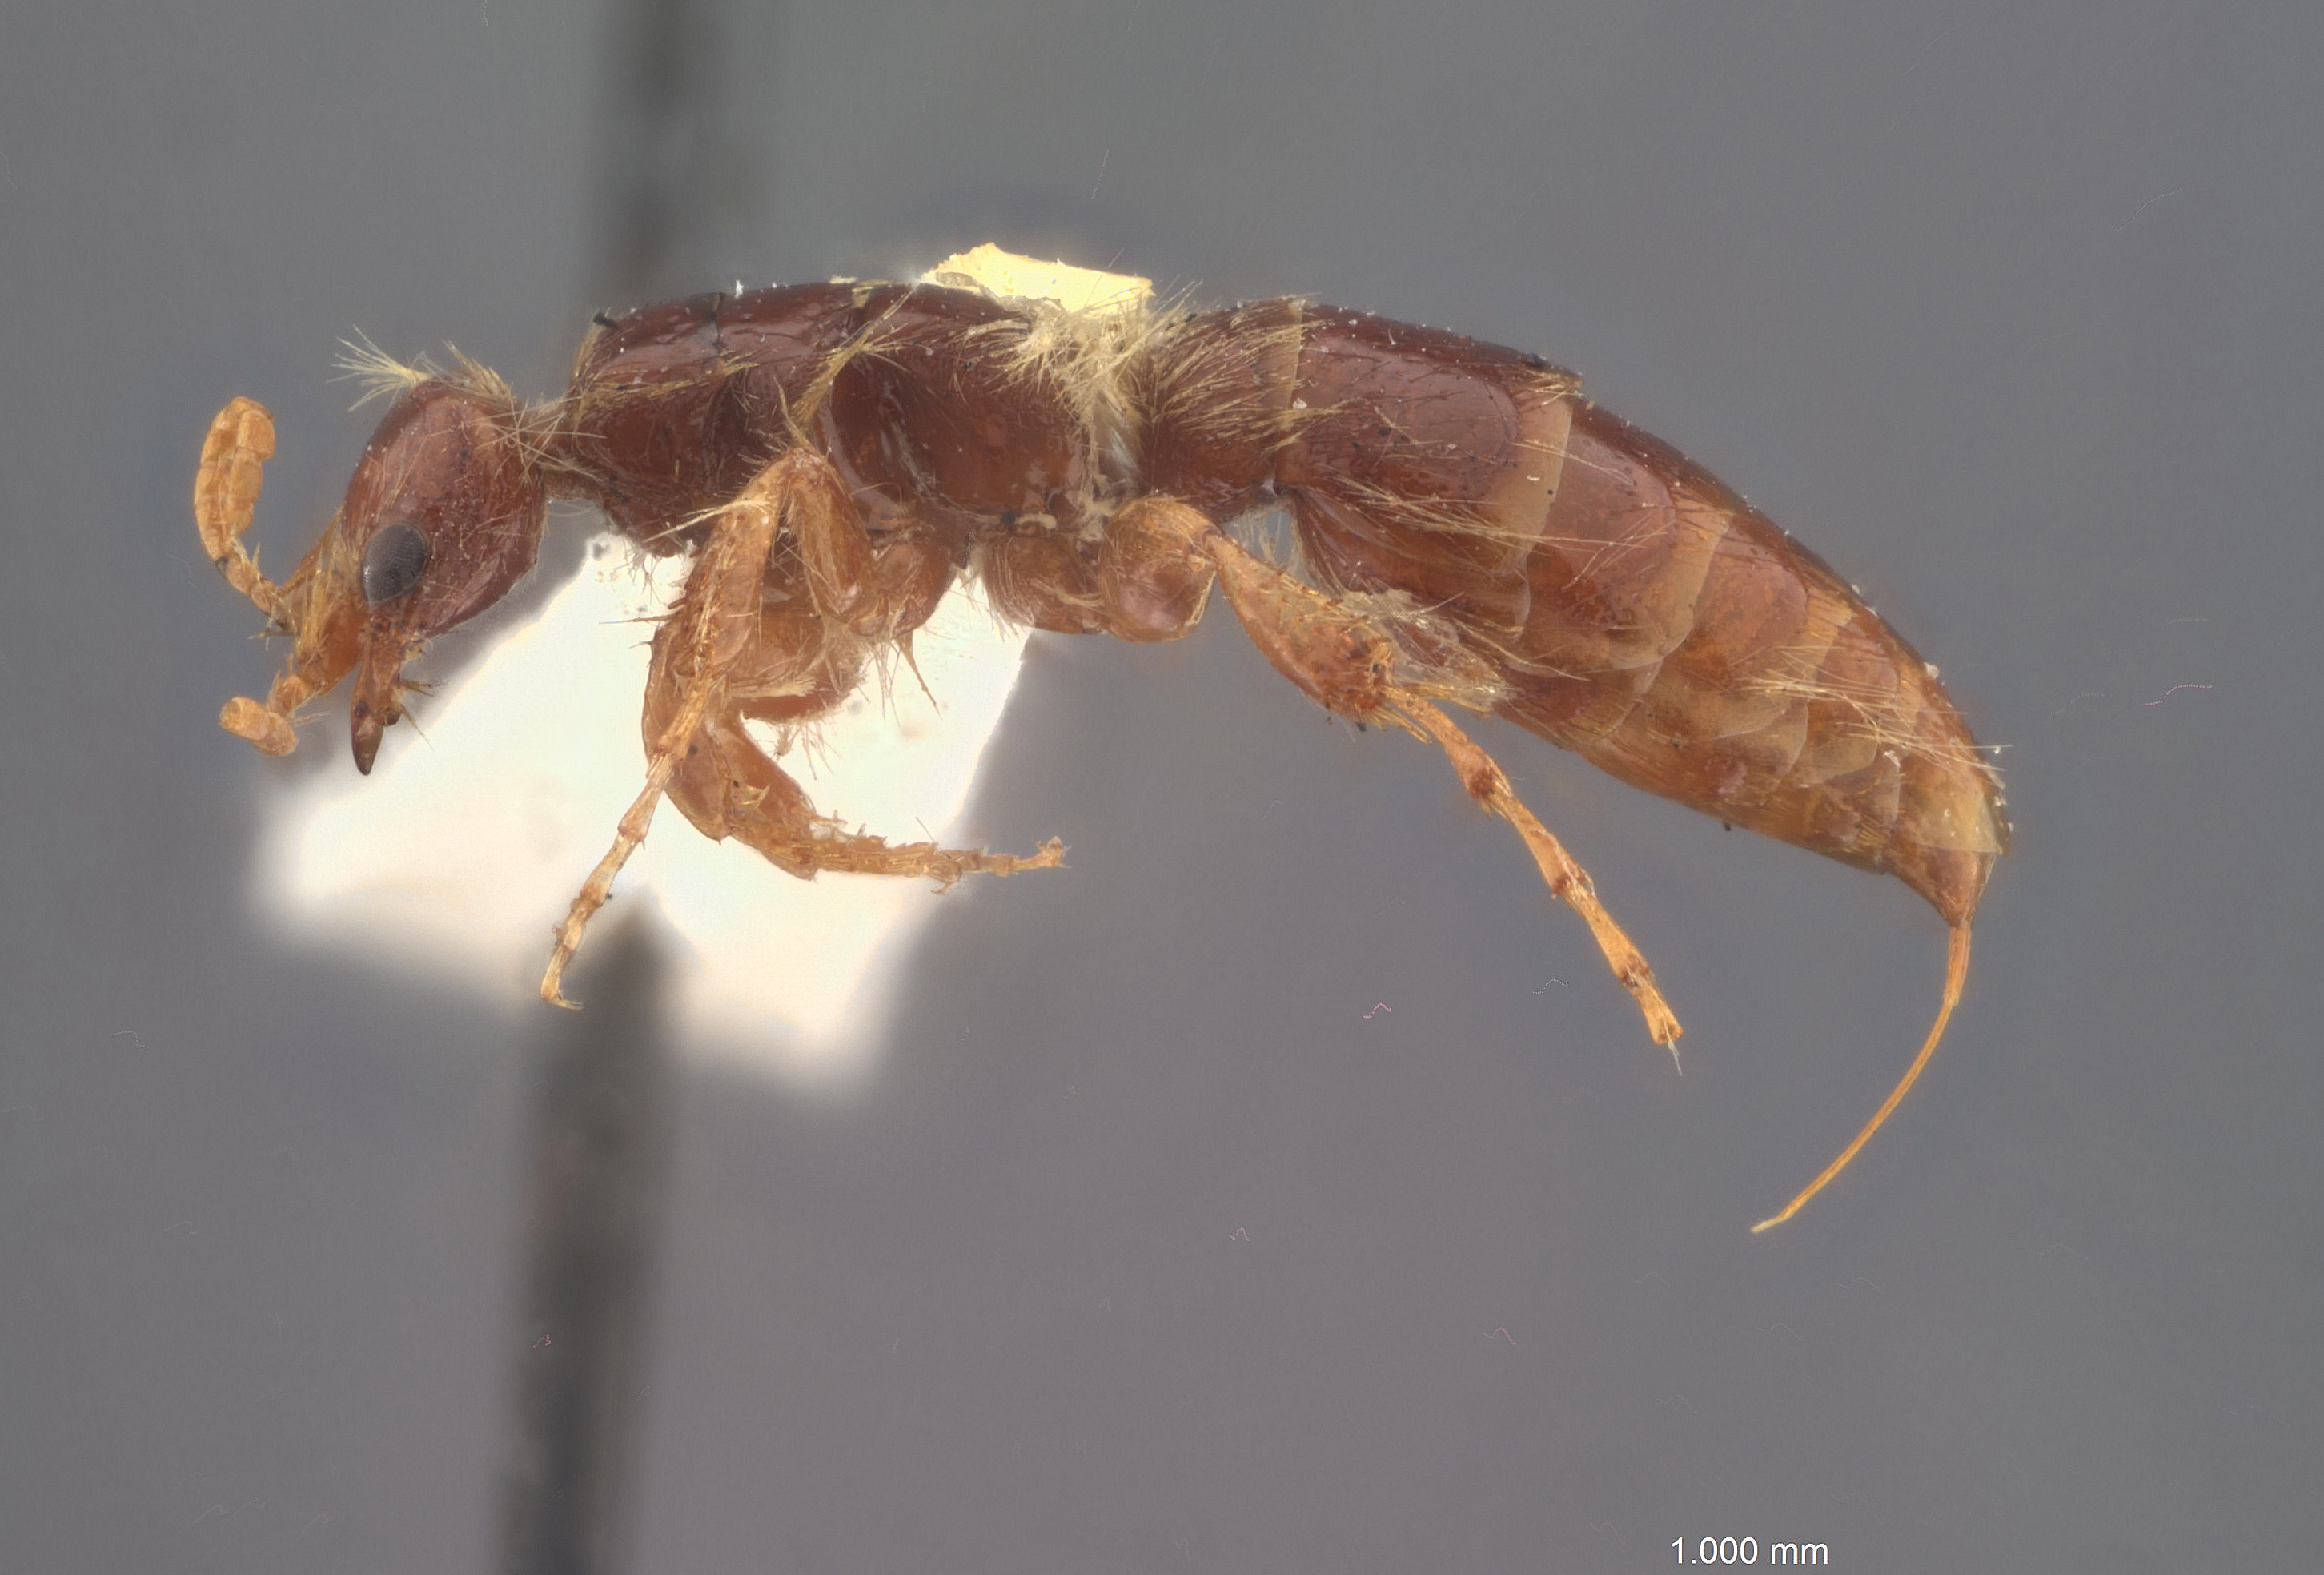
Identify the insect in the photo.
Glyptometopa convergenes
